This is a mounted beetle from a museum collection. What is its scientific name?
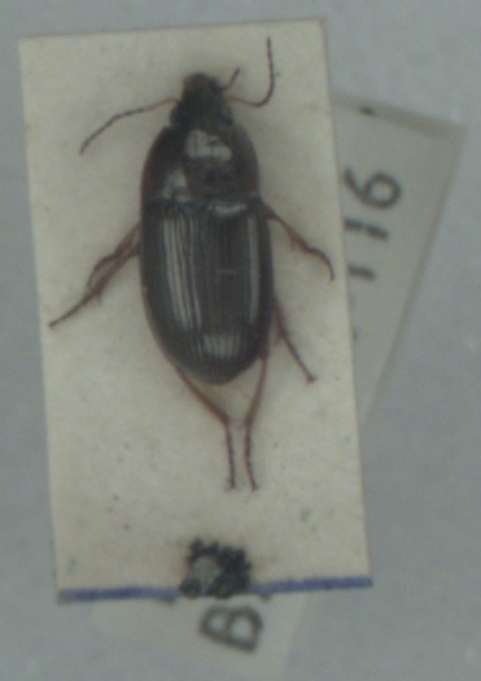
Amara familiaris
